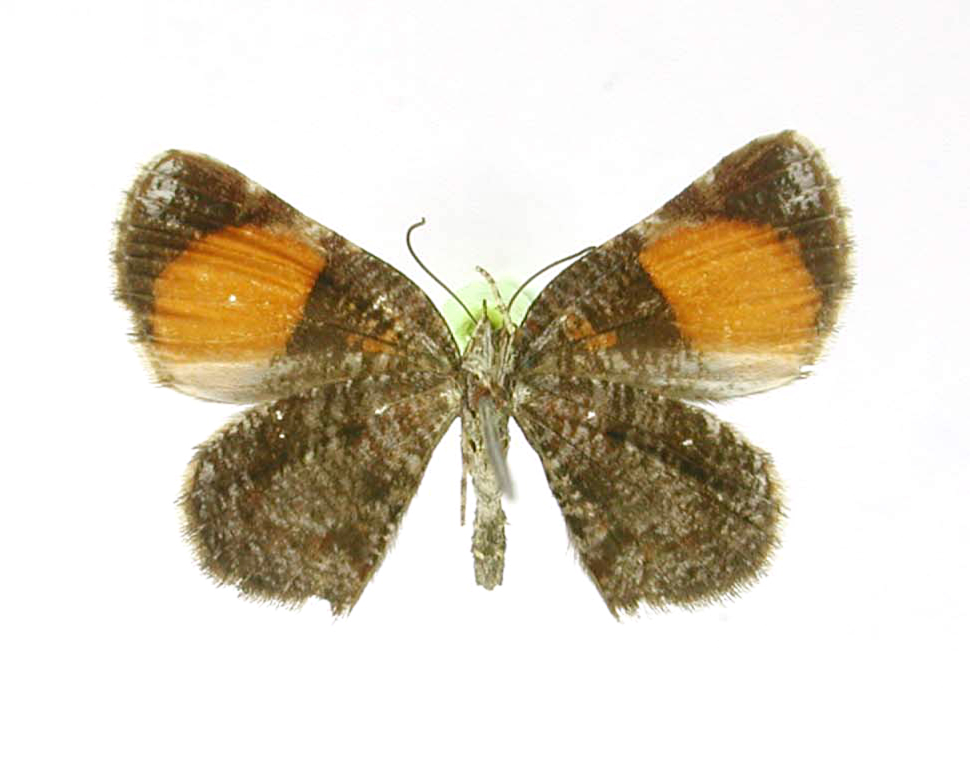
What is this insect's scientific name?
Scordylia merula
